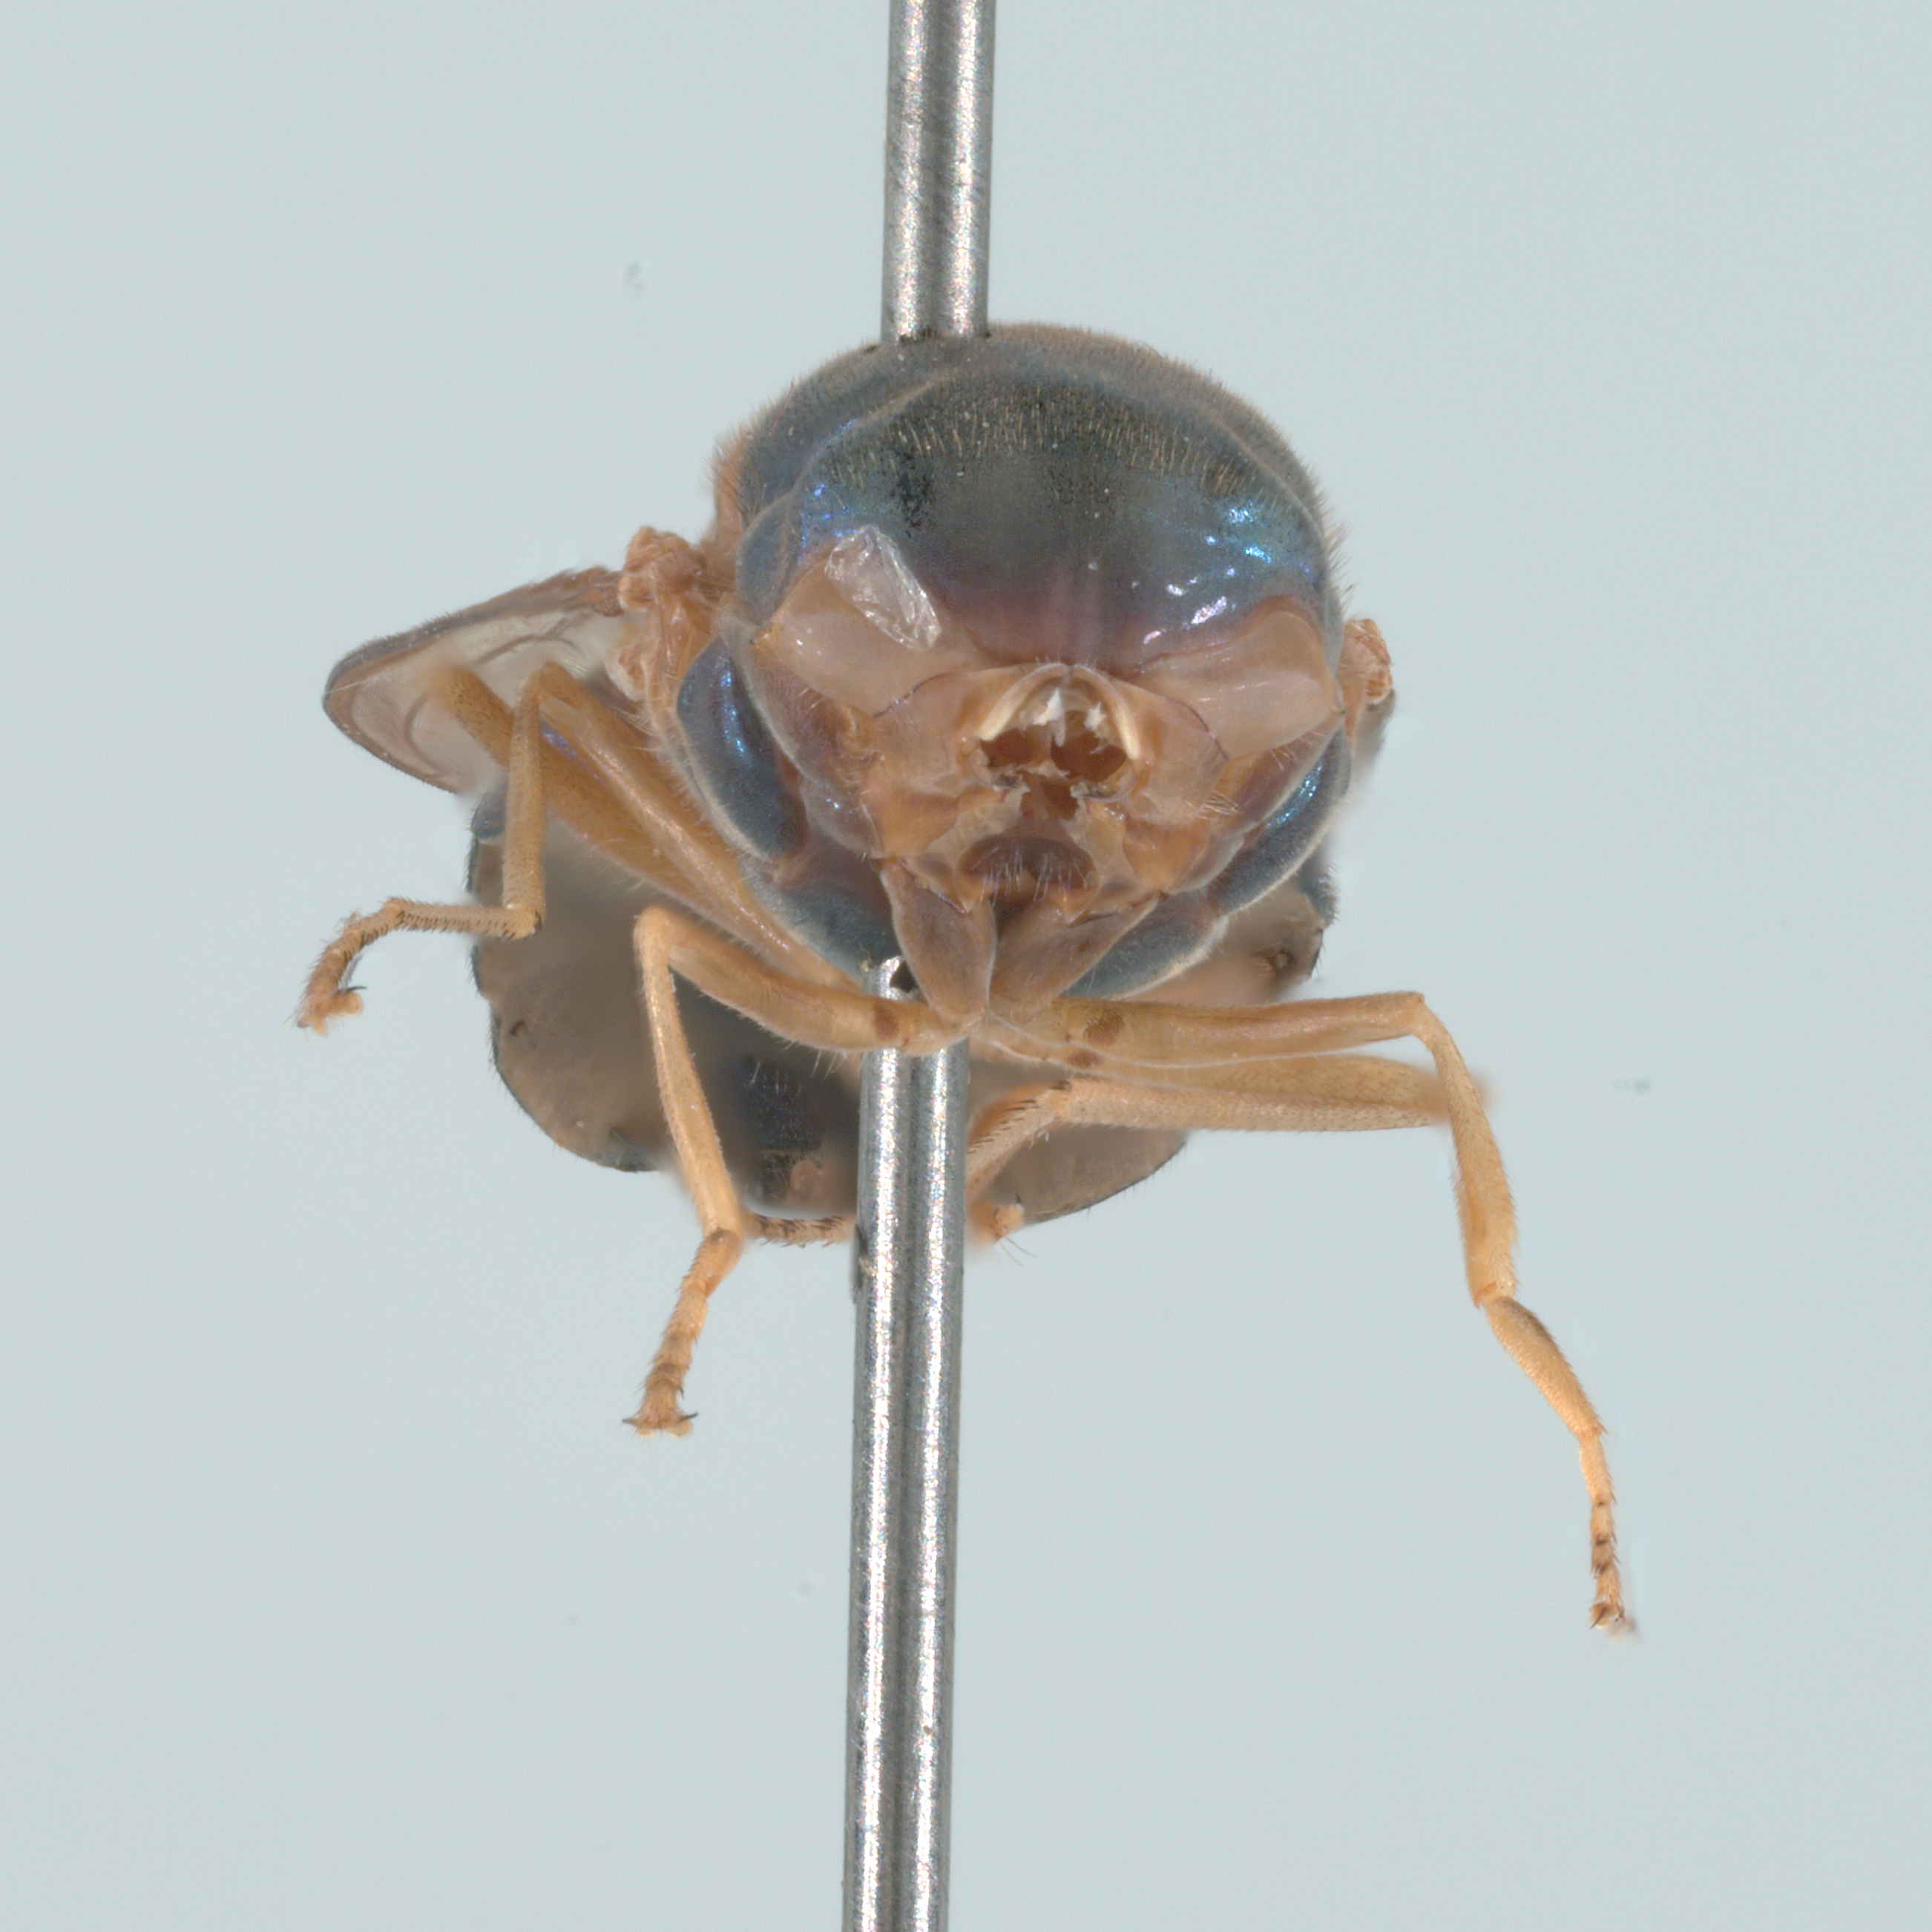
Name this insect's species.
Rhingia caerulescens
